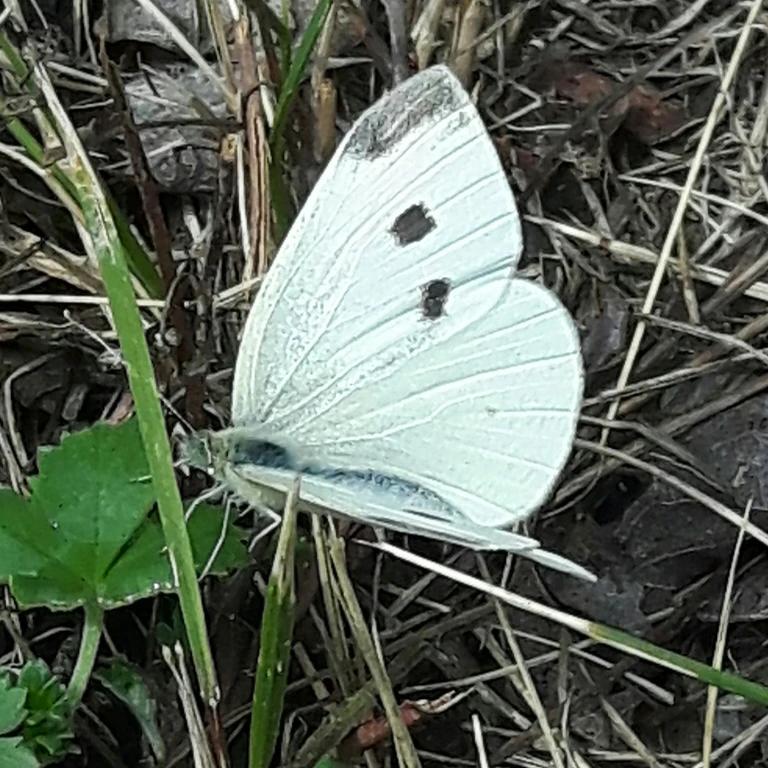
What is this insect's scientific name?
Pieris rapae
